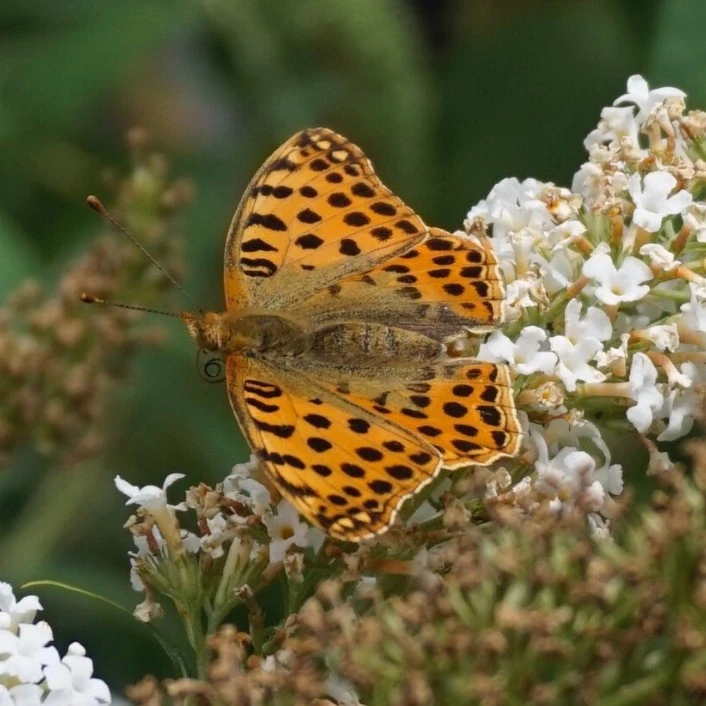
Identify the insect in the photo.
Issoria lathonia
